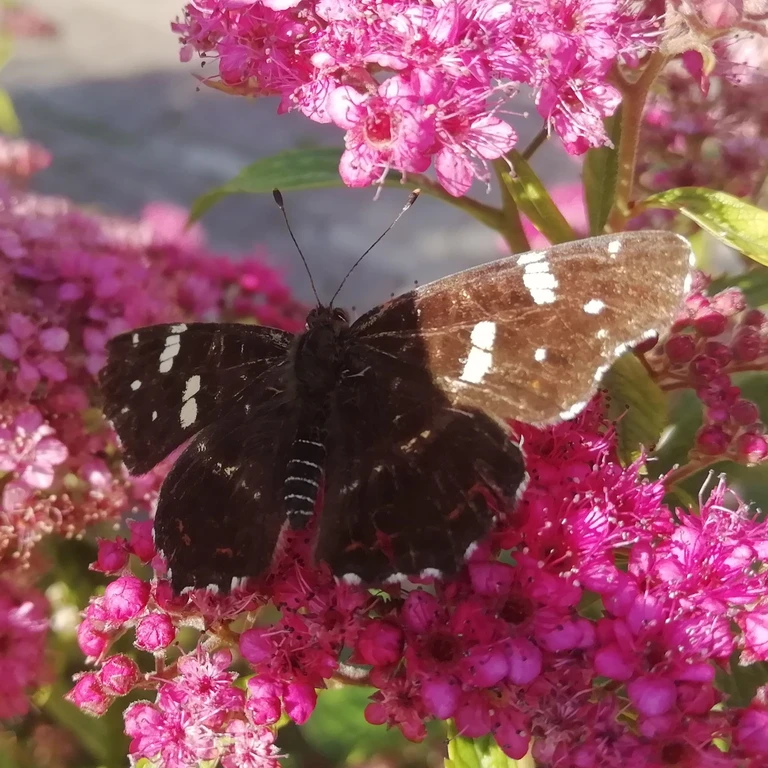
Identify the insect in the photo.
Araschnia levana
